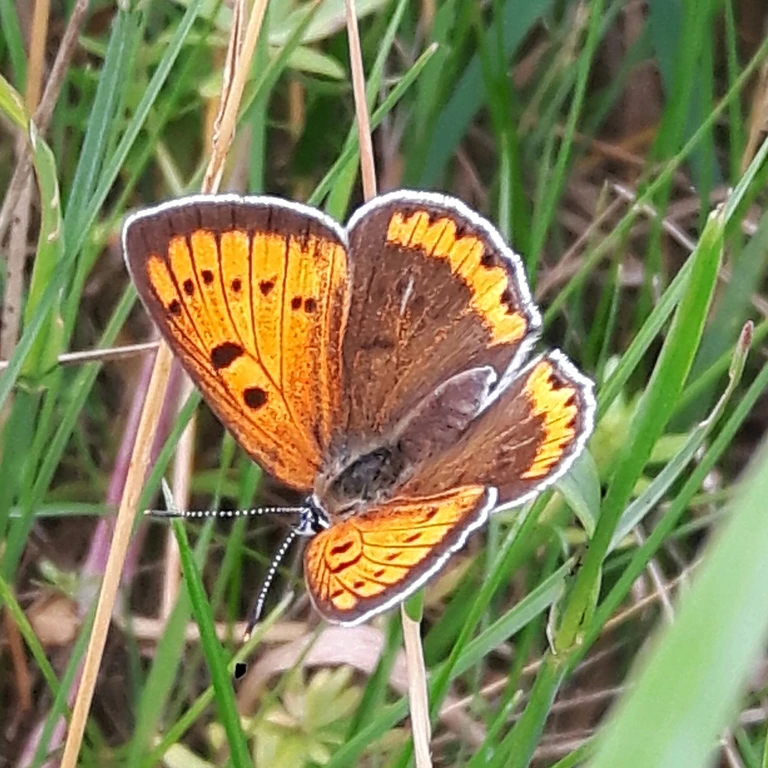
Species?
Lycaena dispar
